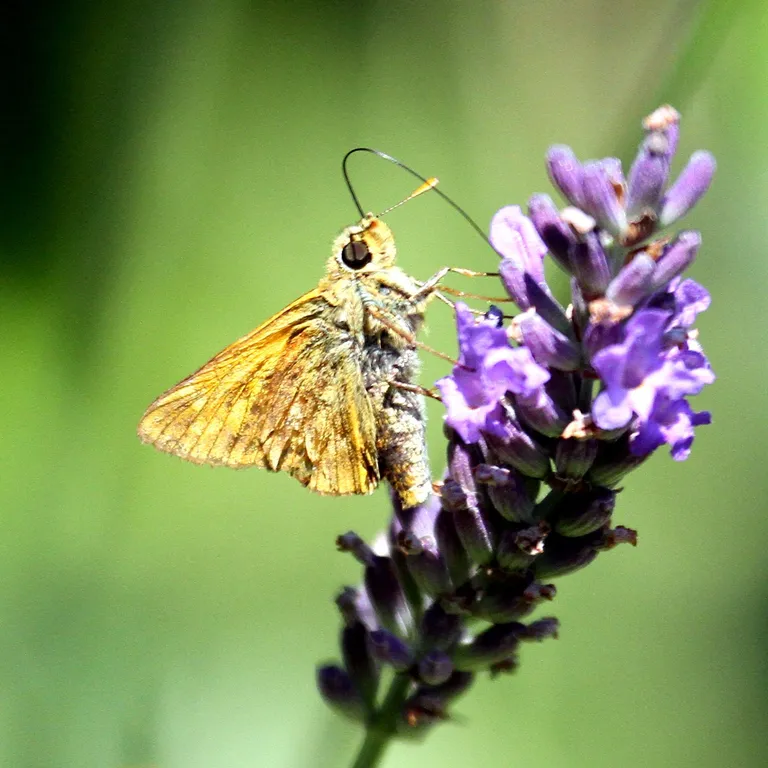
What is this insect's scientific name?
Ochlodes sylvanus (also Ochlodes venata)
